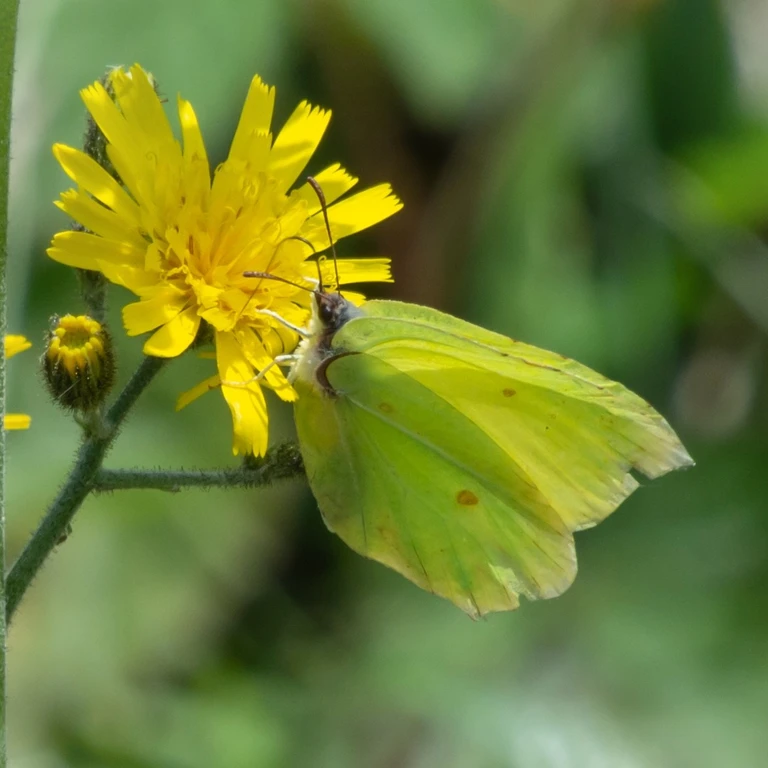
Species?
Gonepteryx rhamni
